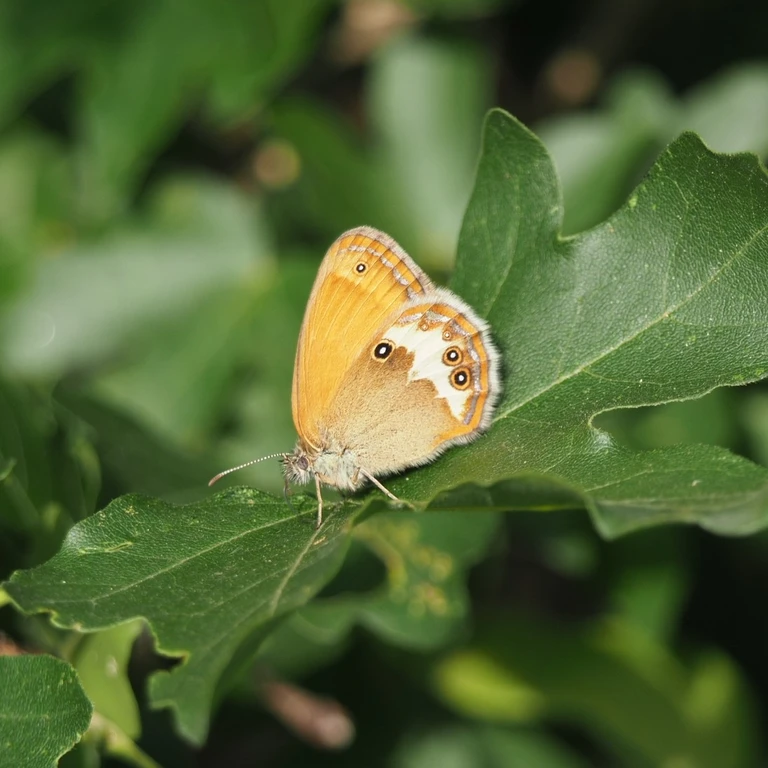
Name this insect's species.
Coenonympha arcania
